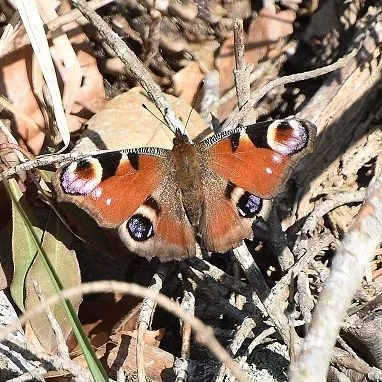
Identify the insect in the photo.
Aglais io
